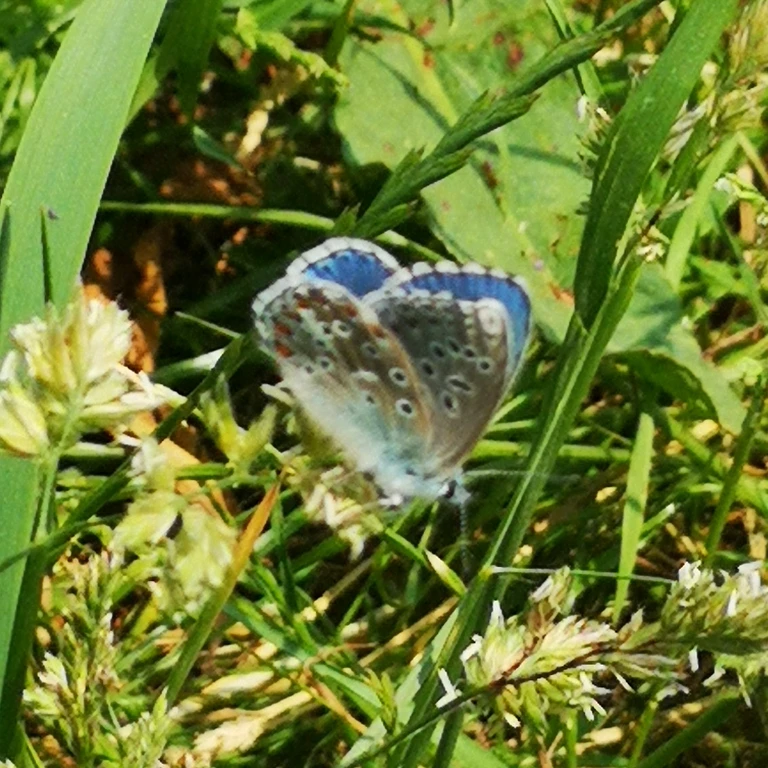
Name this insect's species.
Lysandra bellargus
